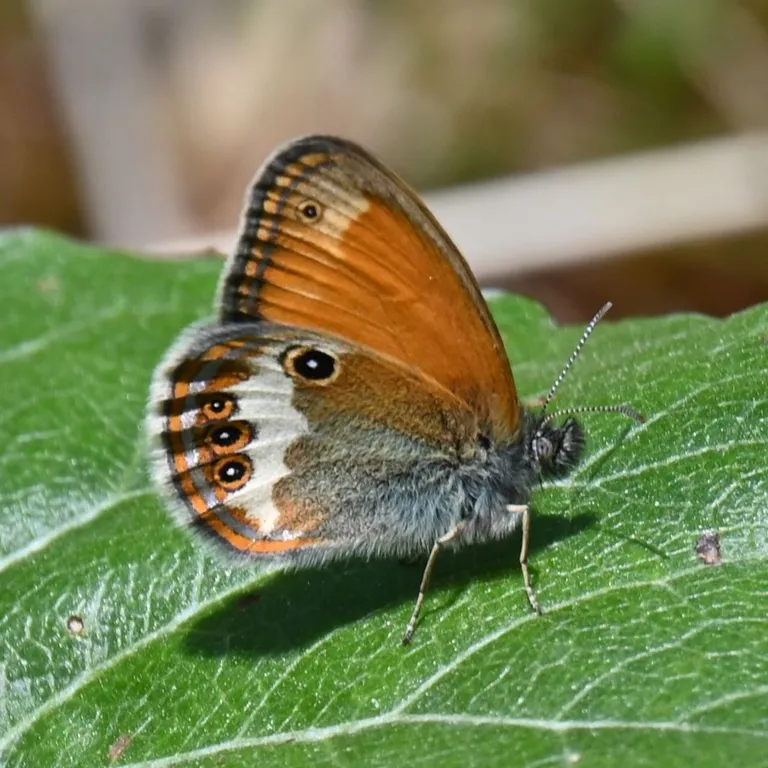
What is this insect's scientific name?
Coenonympha arcania
